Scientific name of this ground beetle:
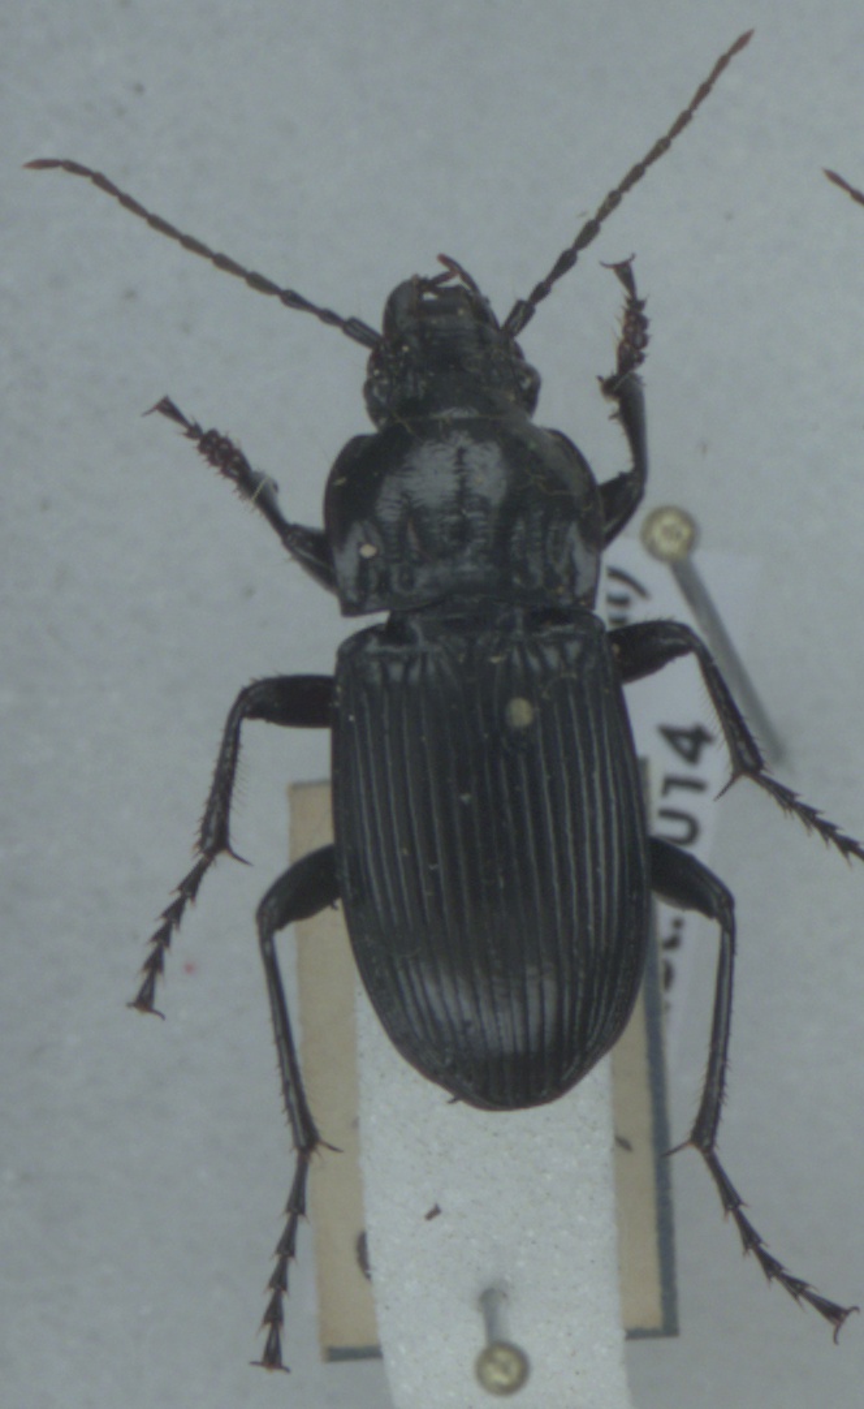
Abax parallelepipedus
